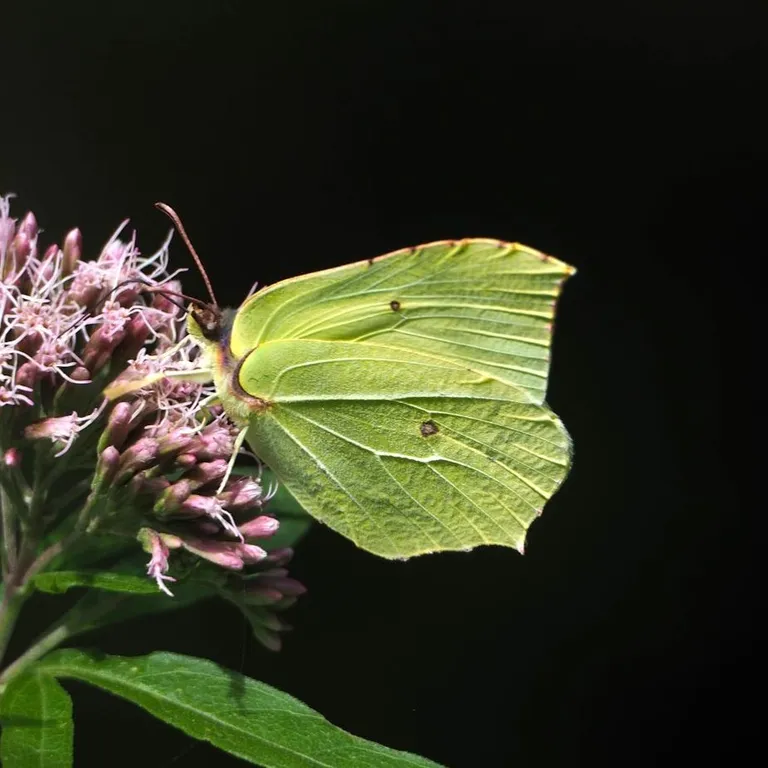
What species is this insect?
Gonepteryx rhamni
